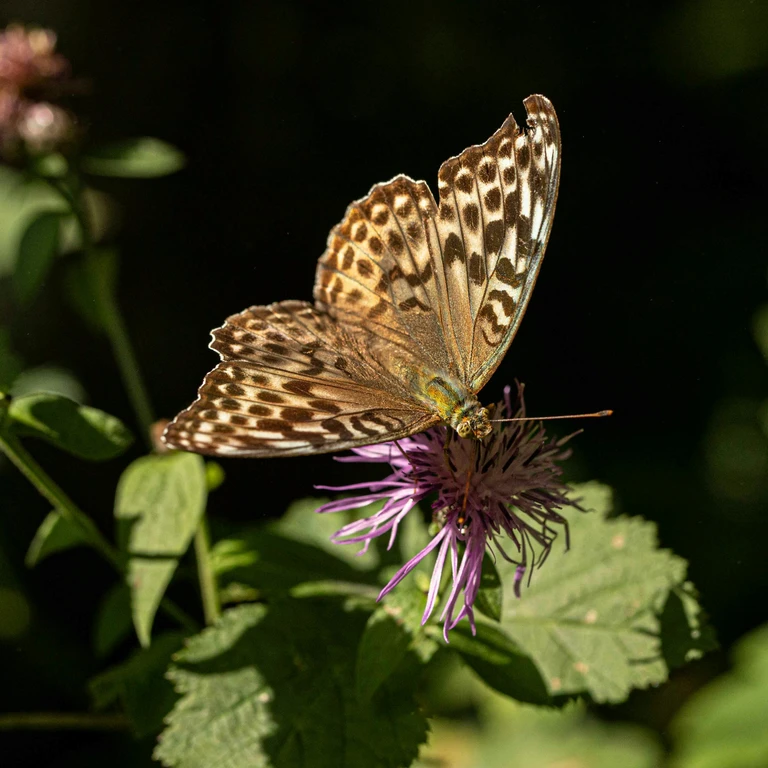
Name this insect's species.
Argynnis paphia
